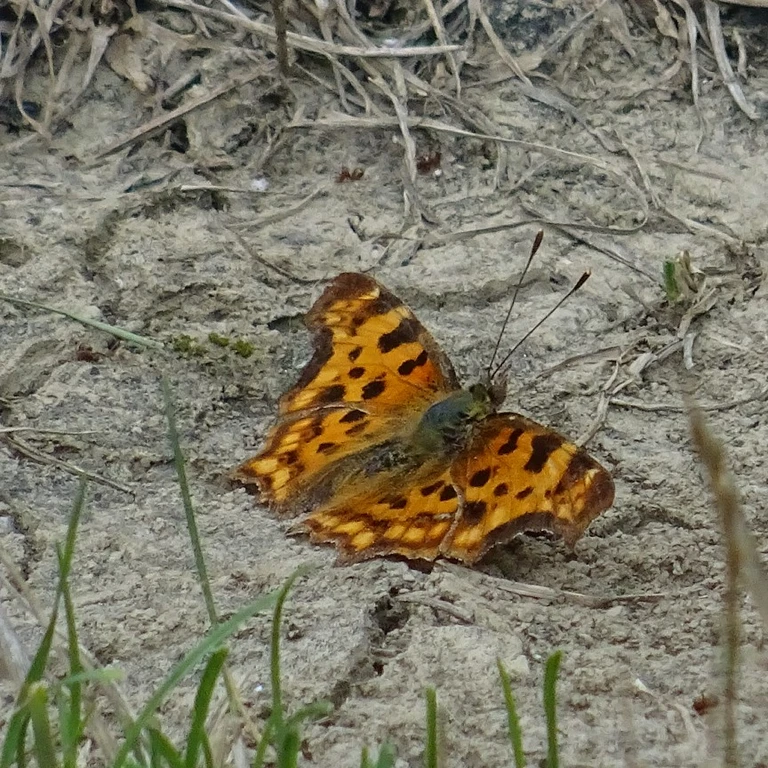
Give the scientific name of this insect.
Polygonia c-album
